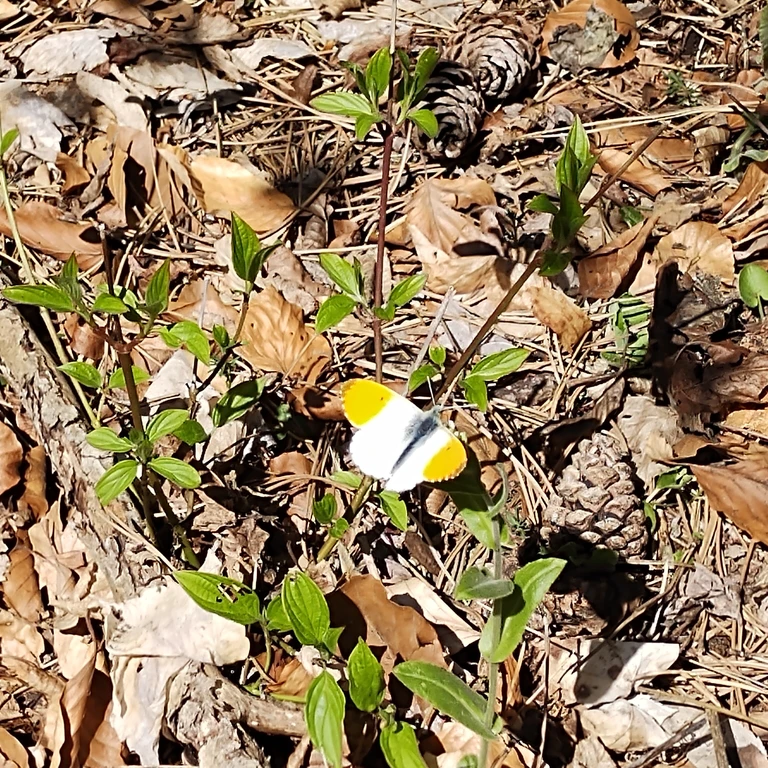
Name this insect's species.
Anthocharis cardamines
